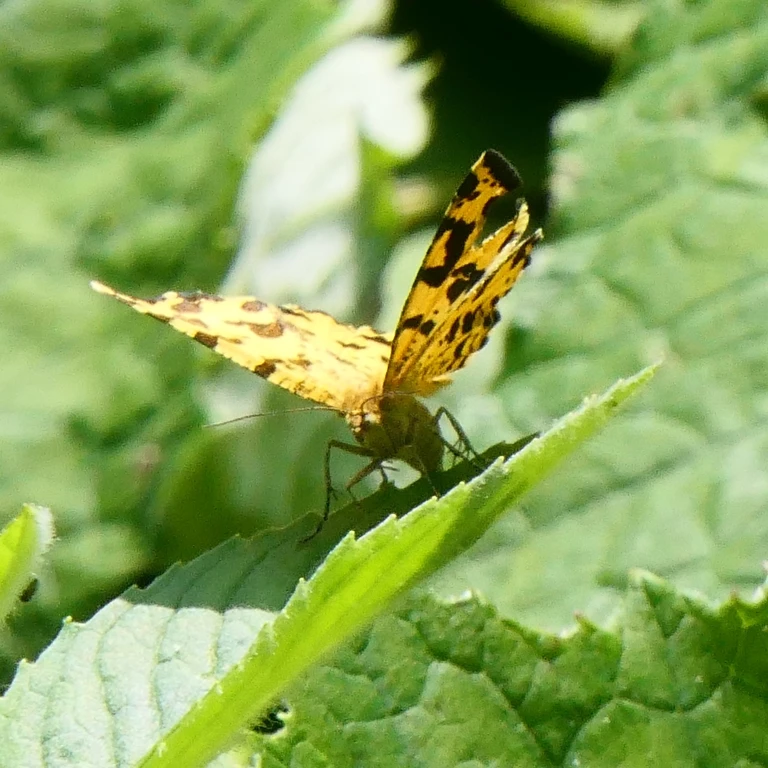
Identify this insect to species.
Pseudopanthera macularia
